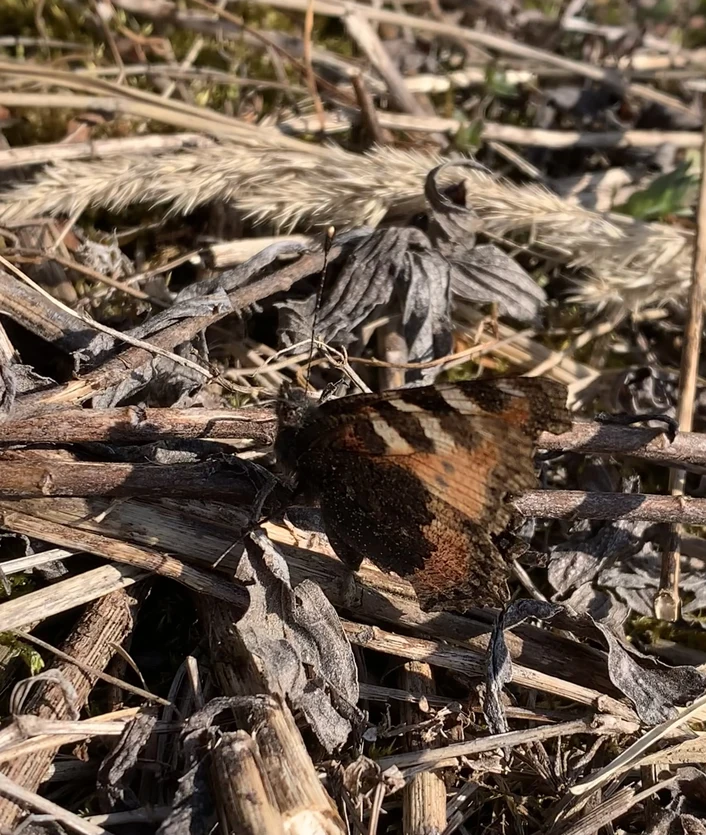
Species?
Aglais urticae
